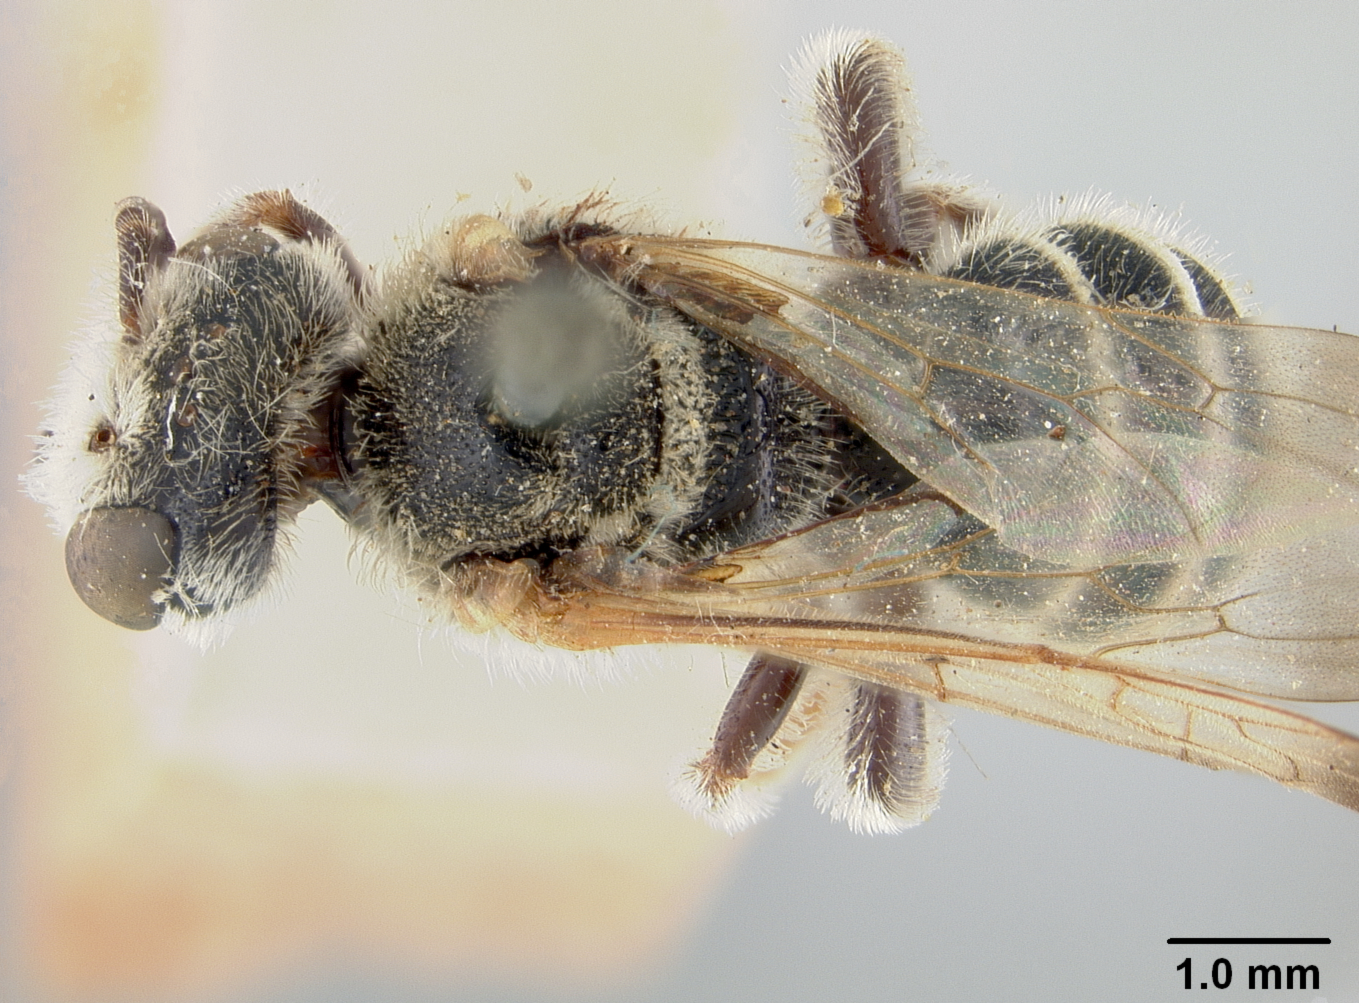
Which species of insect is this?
Nomia arizonensis
